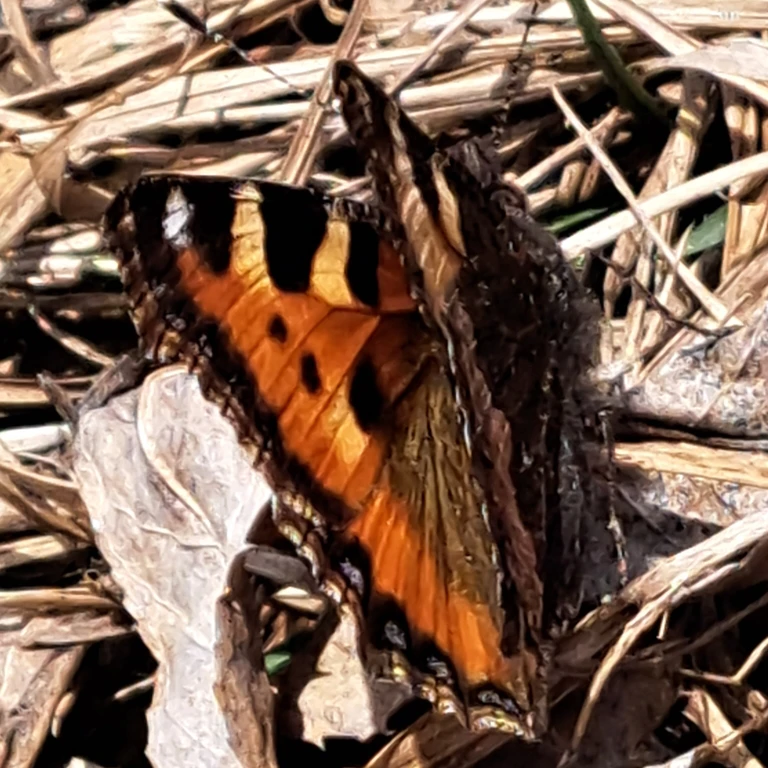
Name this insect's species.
Aglais urticae
